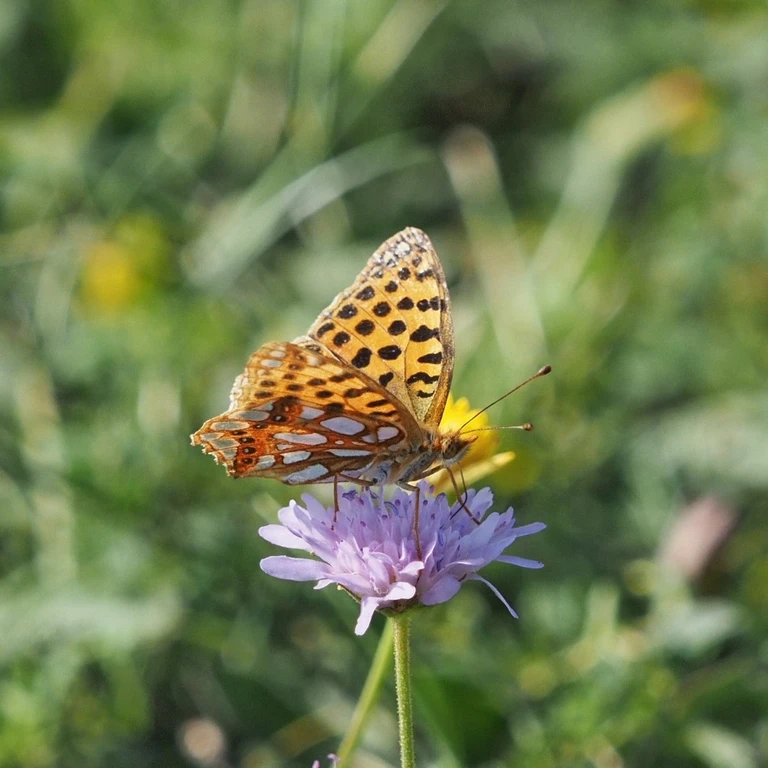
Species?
Issoria lathonia
